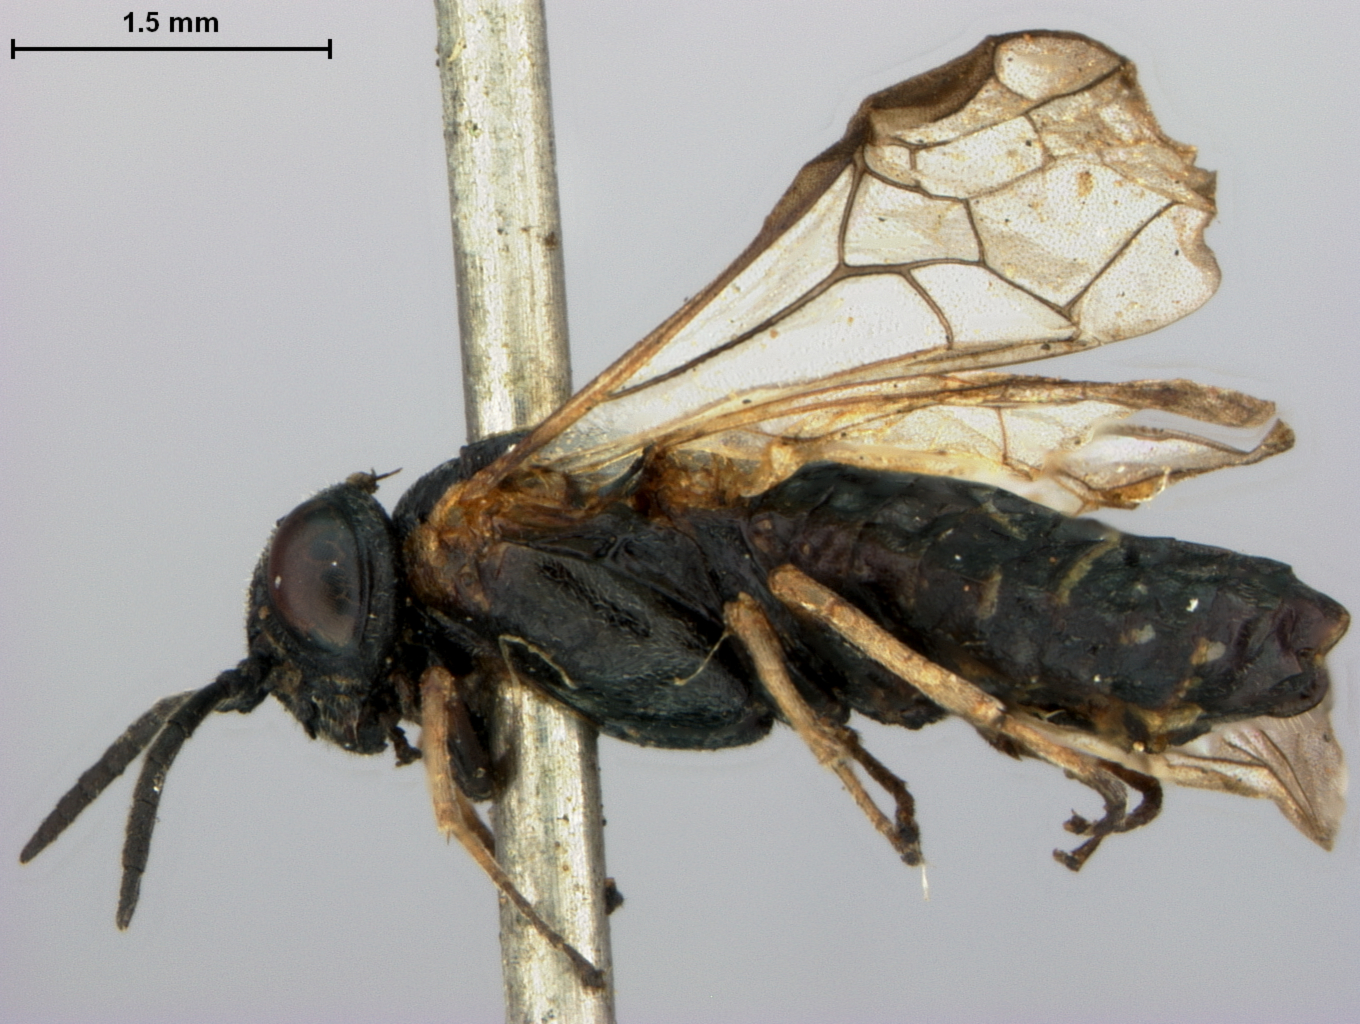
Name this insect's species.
Periclista chionanthi
